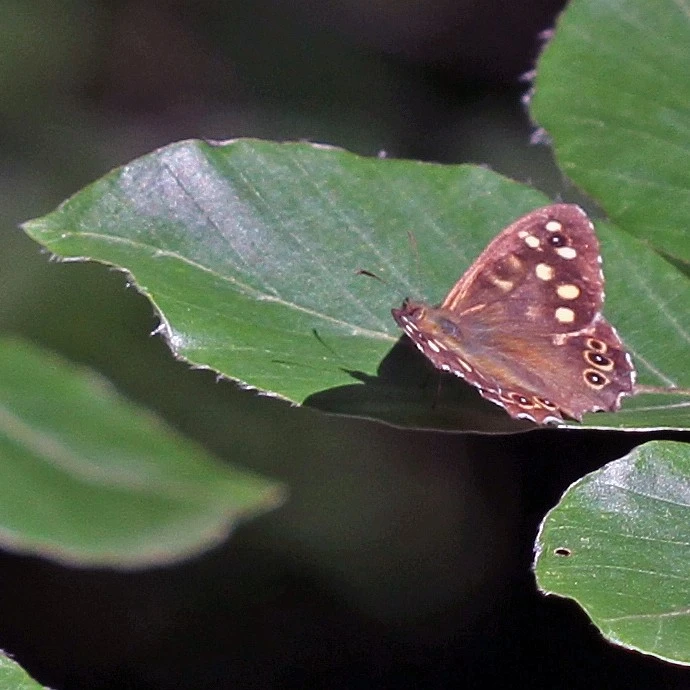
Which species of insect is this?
Pararge aegeria
